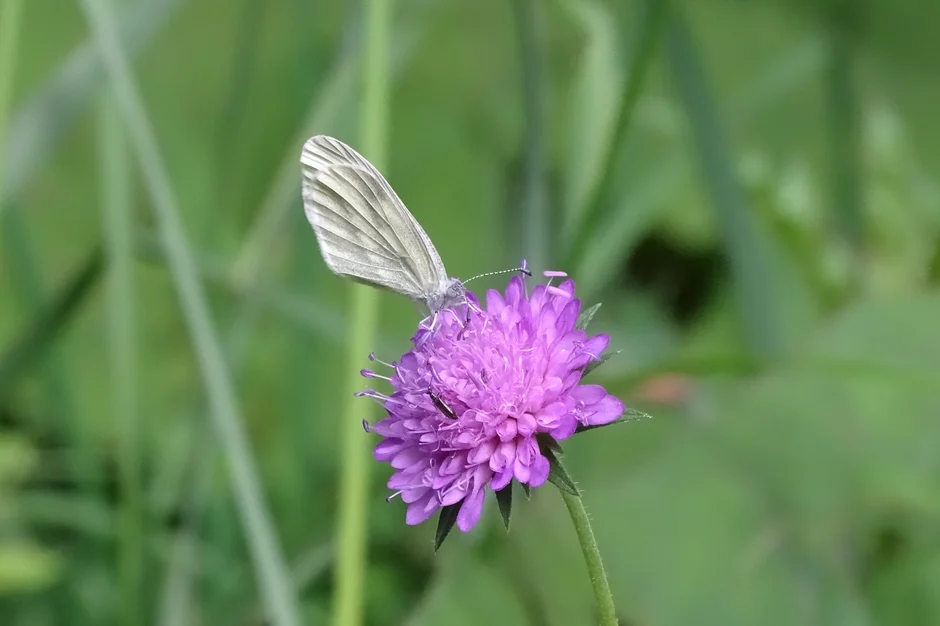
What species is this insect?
Leptidea sinapis/juvernica
